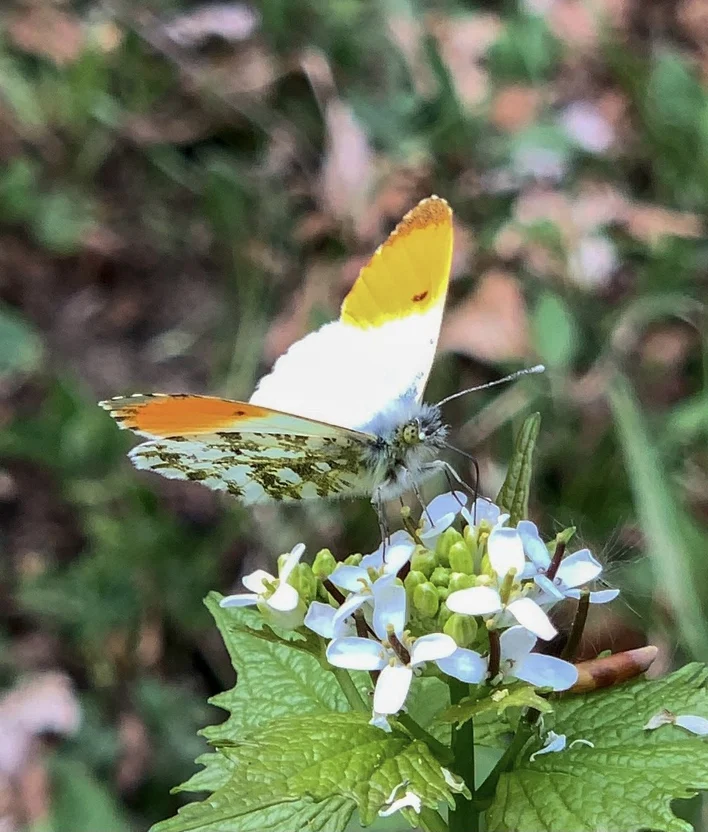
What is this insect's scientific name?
Anthocharis cardamines
